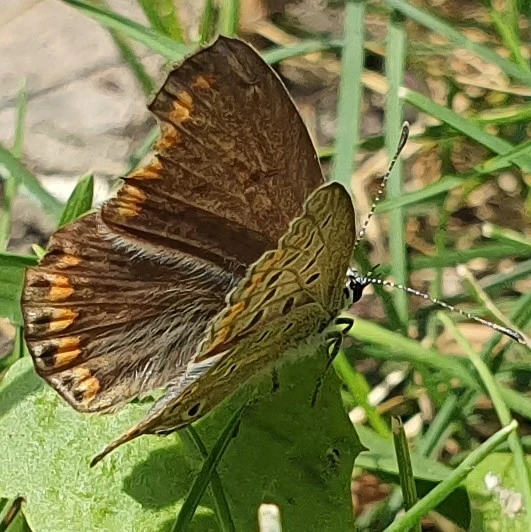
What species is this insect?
Polyommatus icarus
